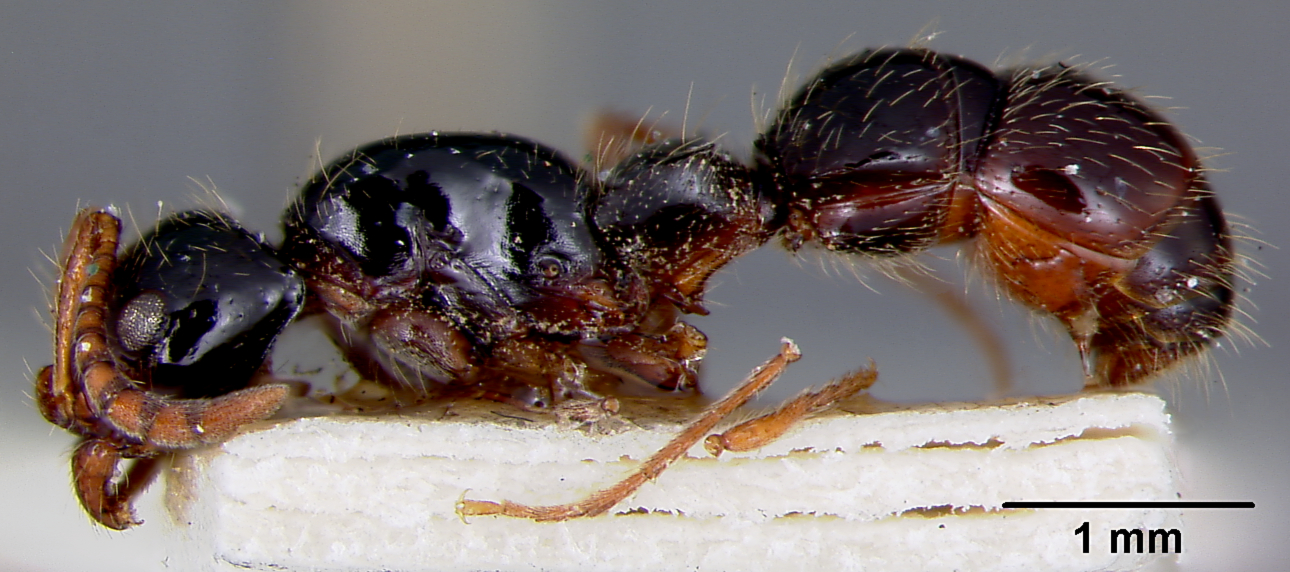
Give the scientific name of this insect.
Phyracaces ruficornis
